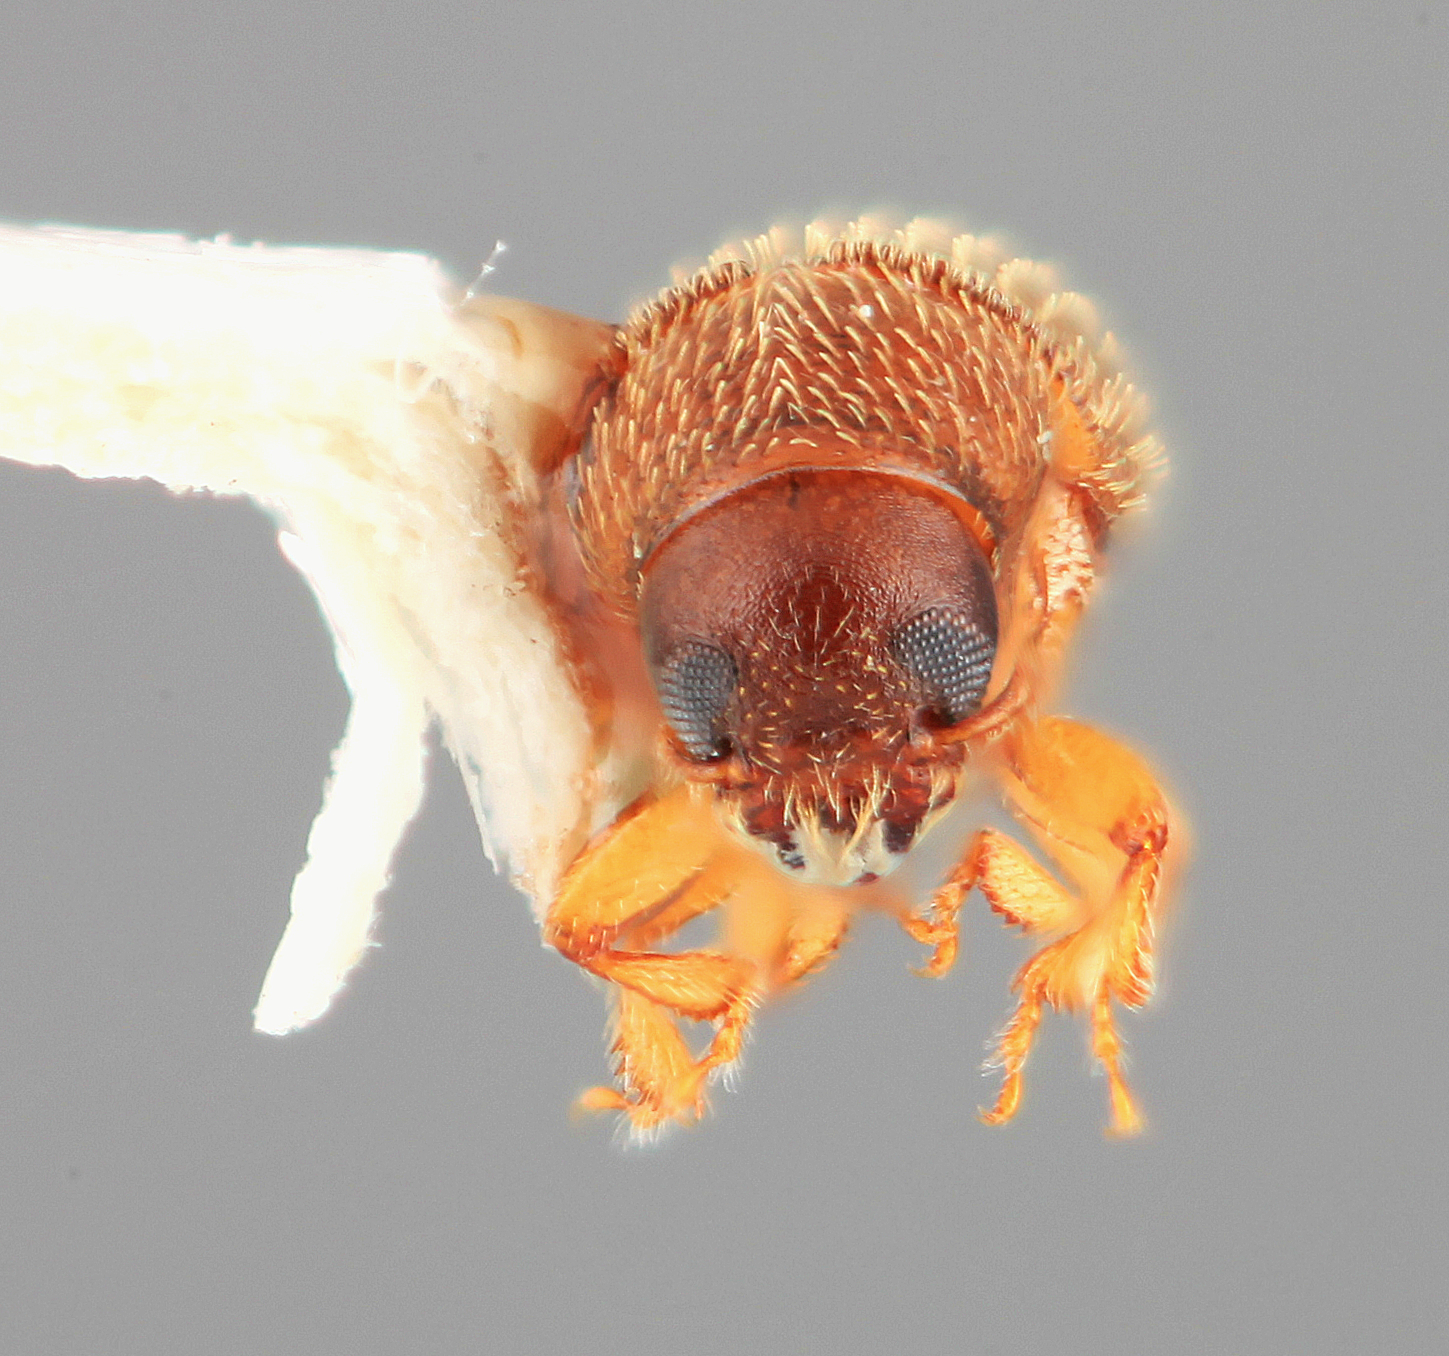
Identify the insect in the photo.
Phloeotribus simplex
